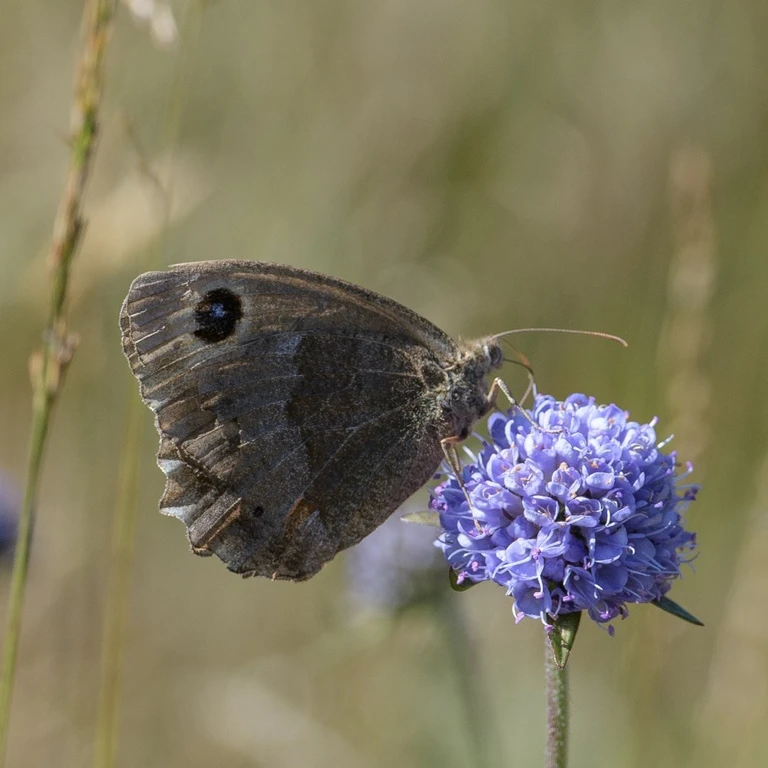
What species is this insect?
Minois dryas
